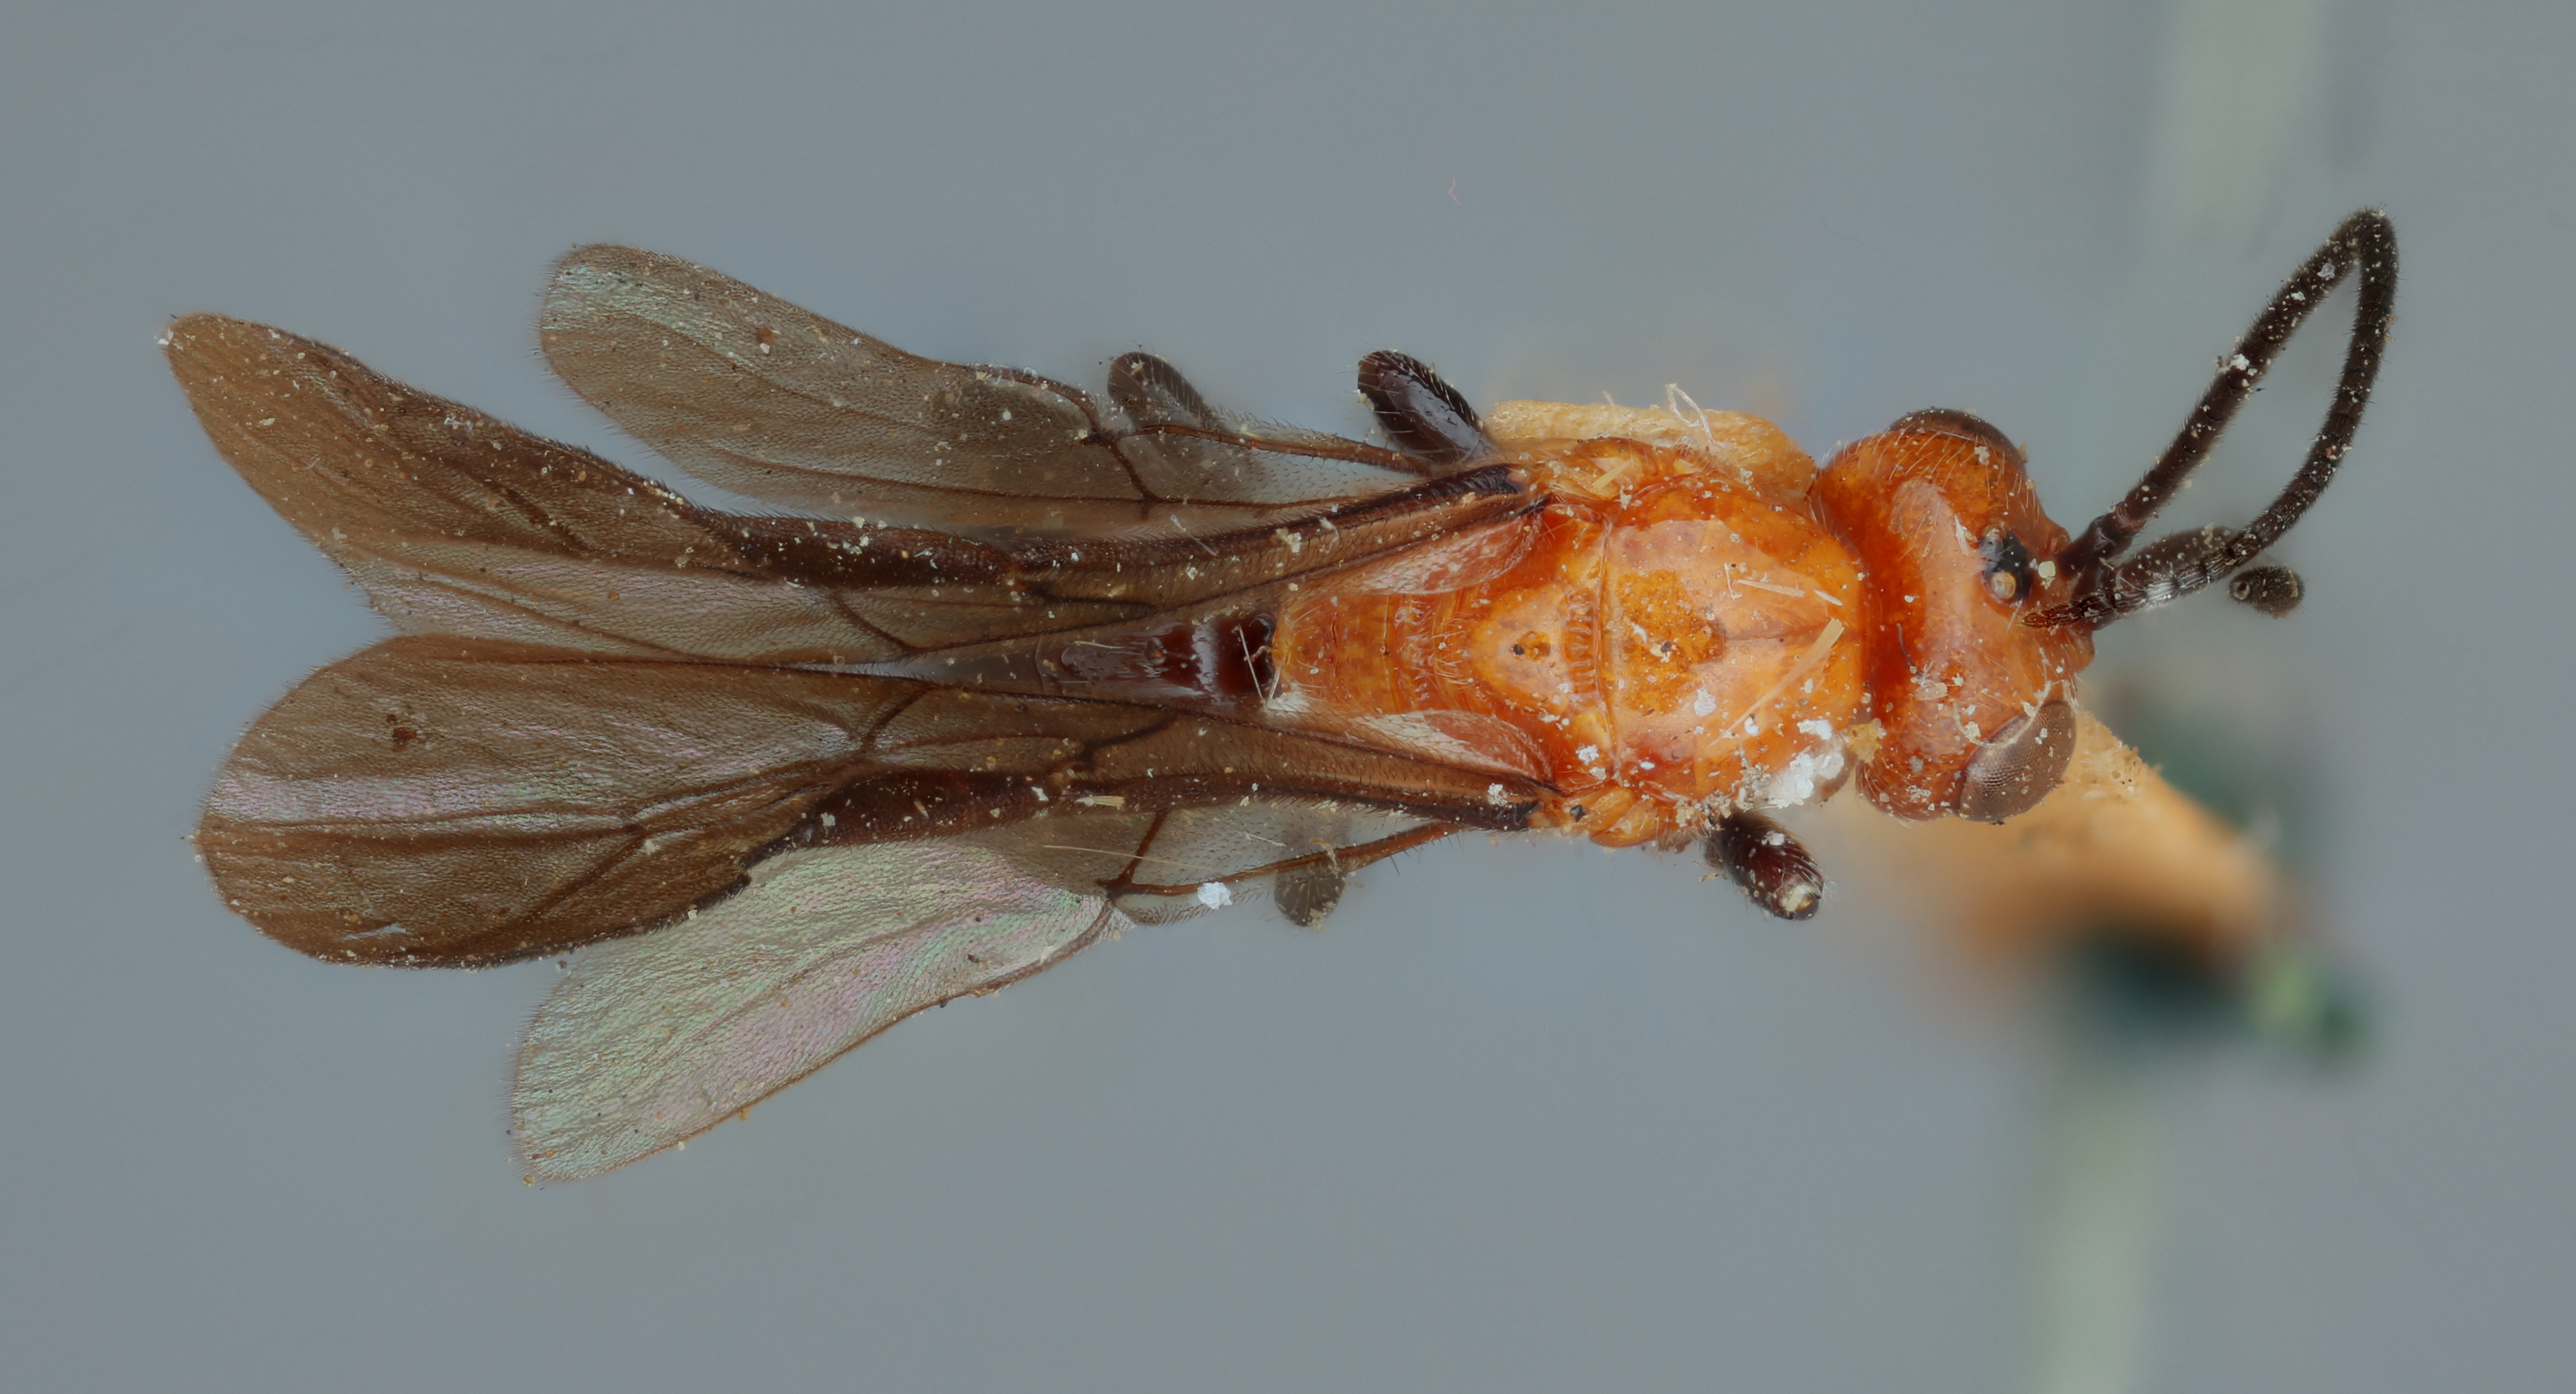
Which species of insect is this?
Diachasma carpocapsa
